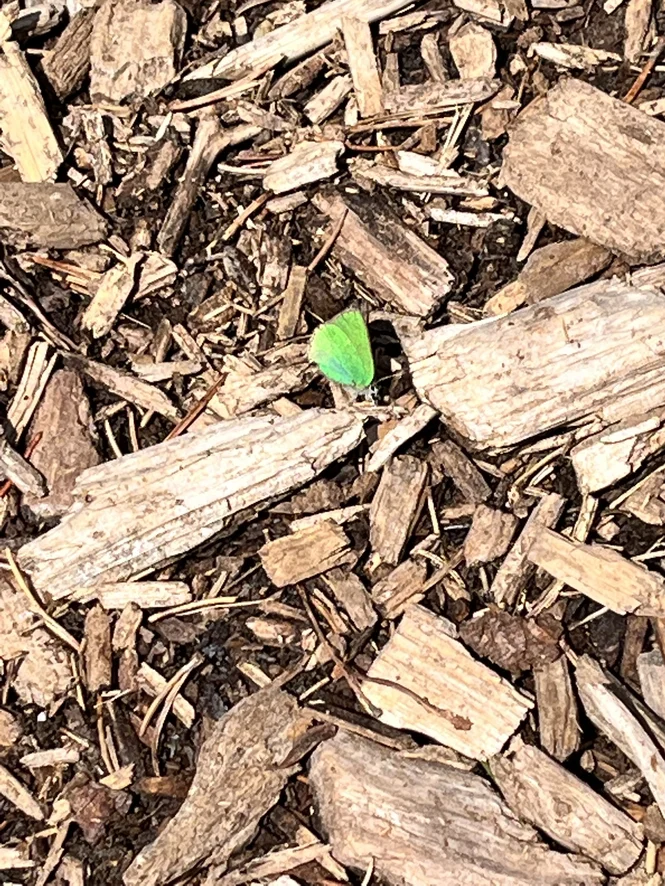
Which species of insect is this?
Callophrys rubi
